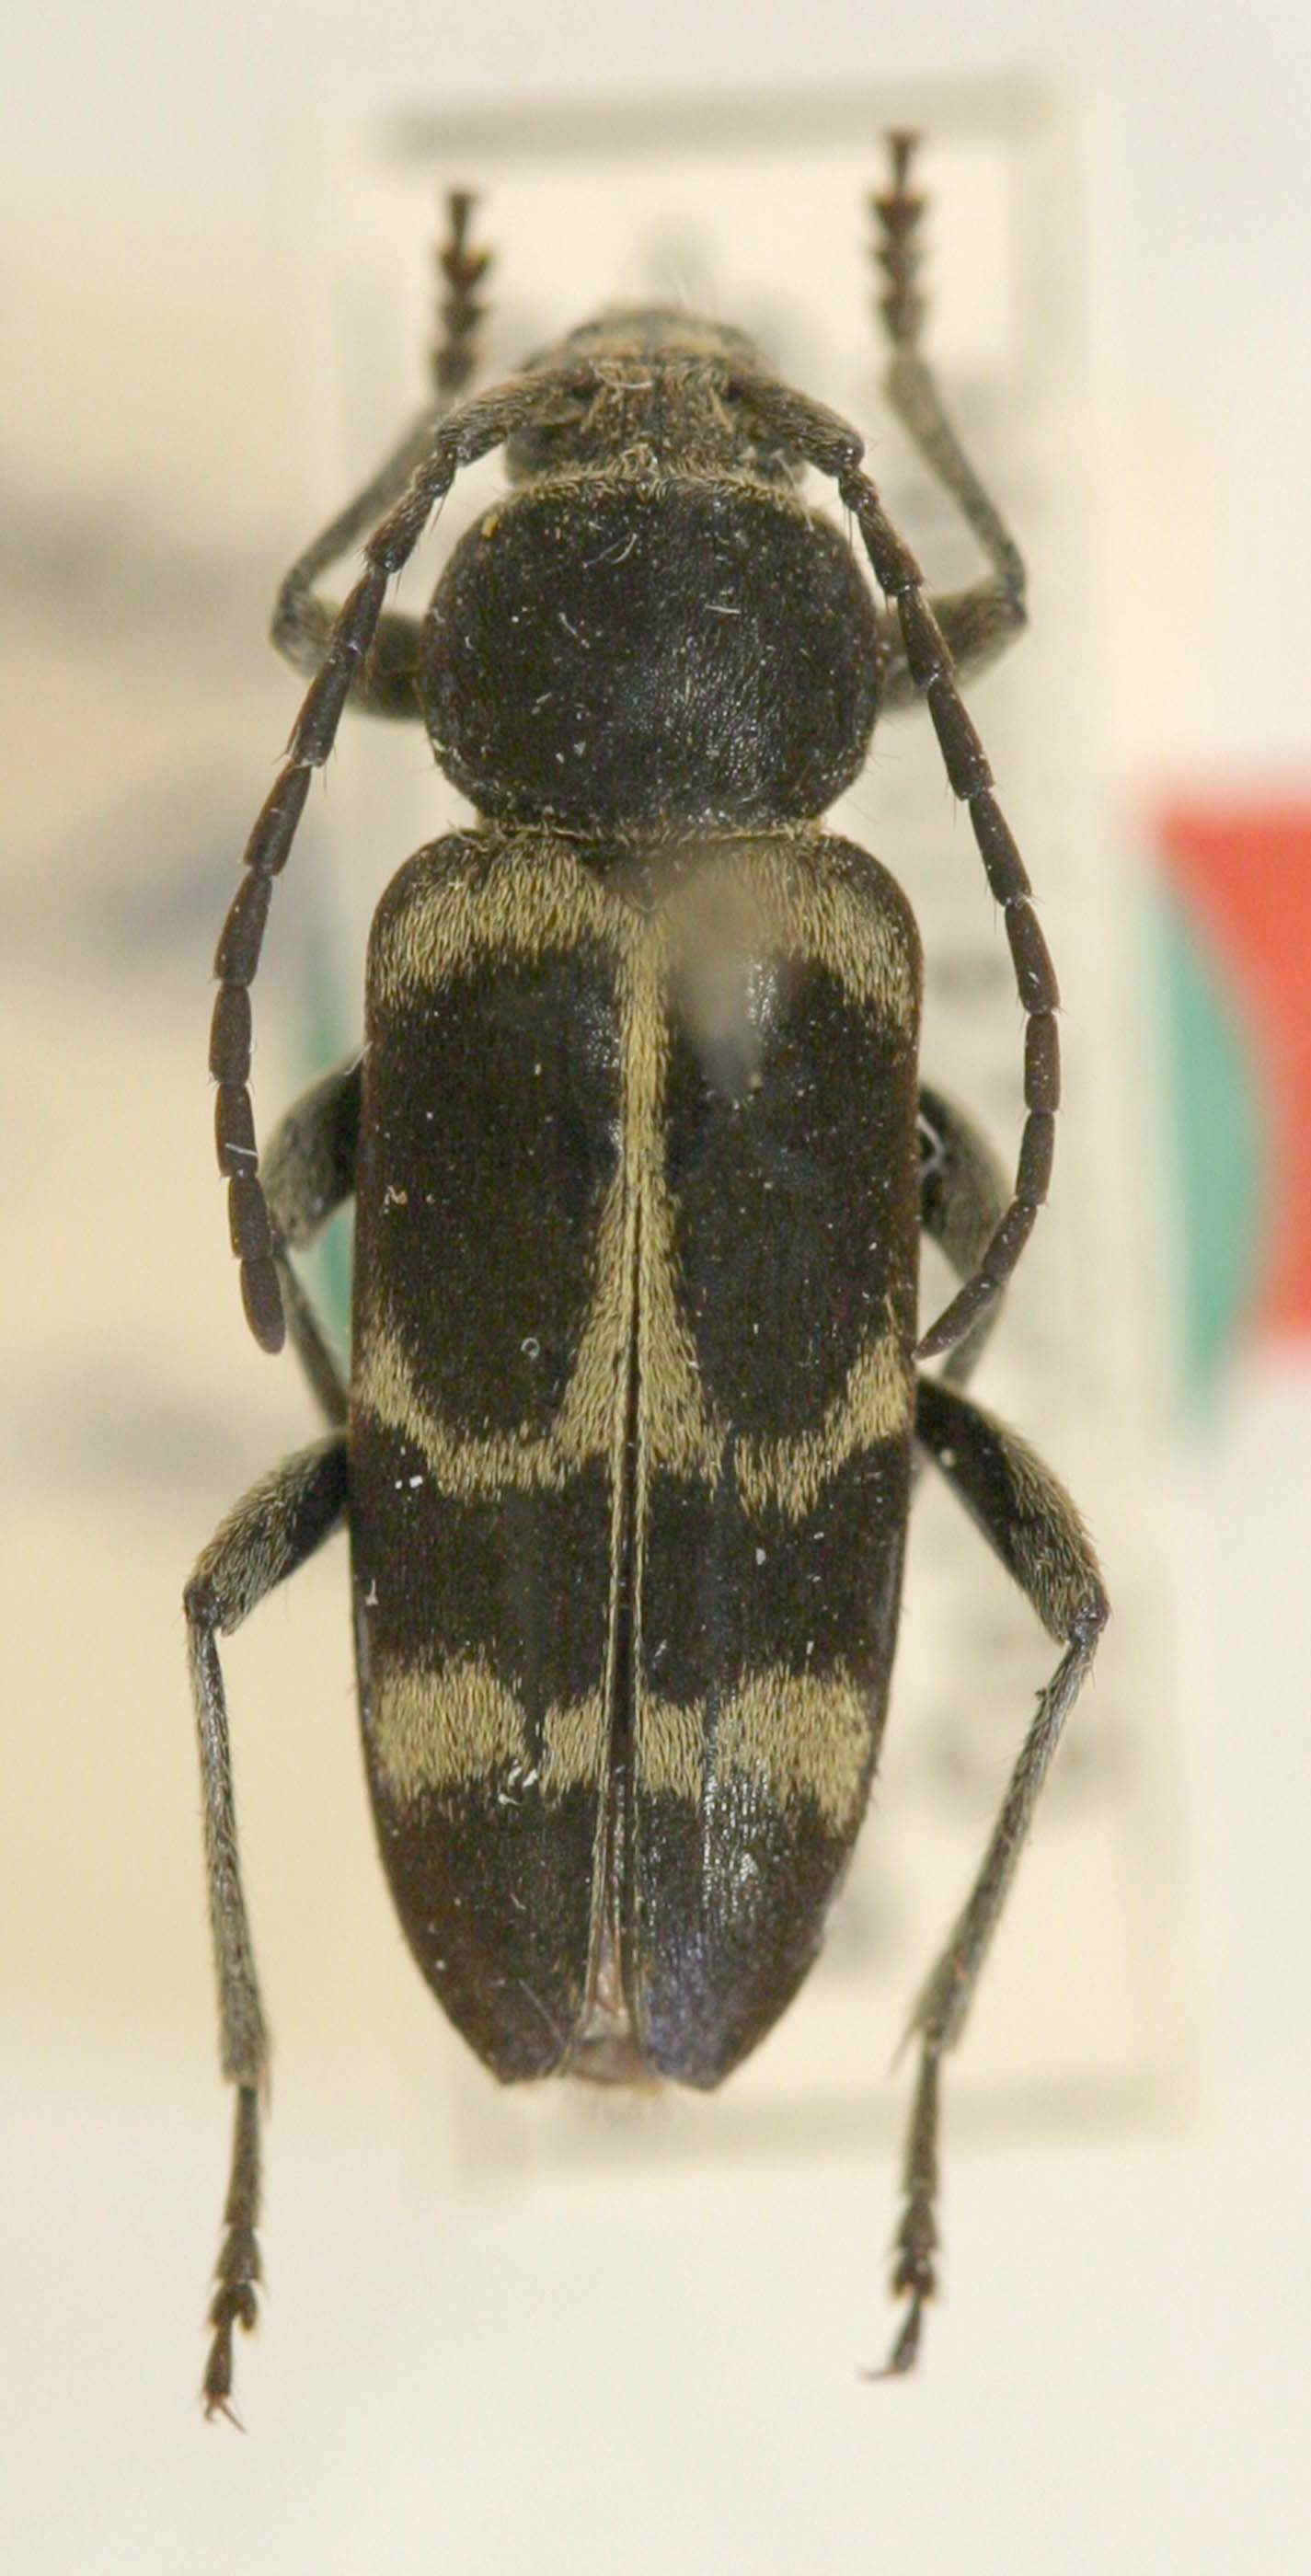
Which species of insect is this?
Megacyllene horioni
